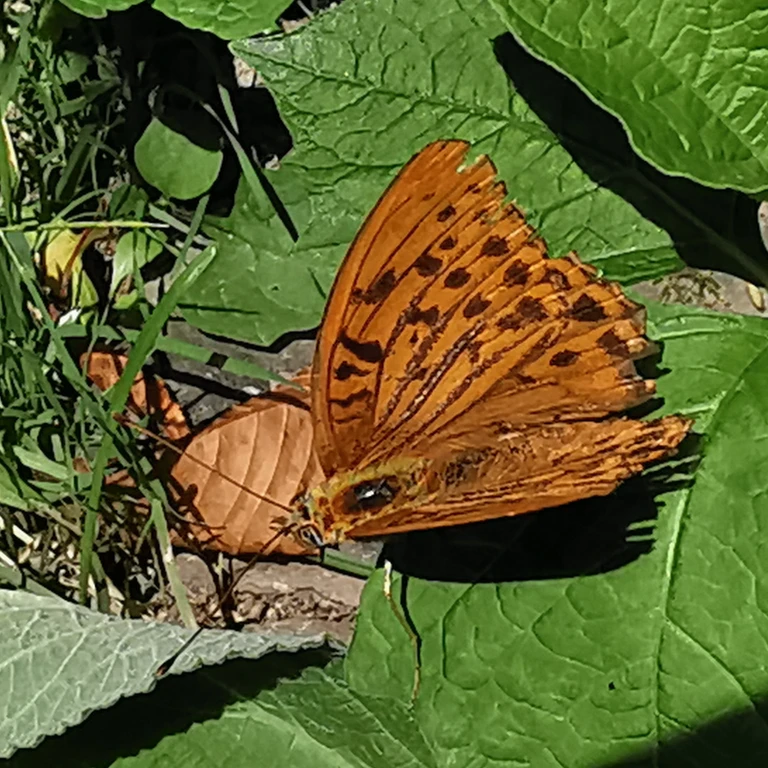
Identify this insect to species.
Argynnis paphia
